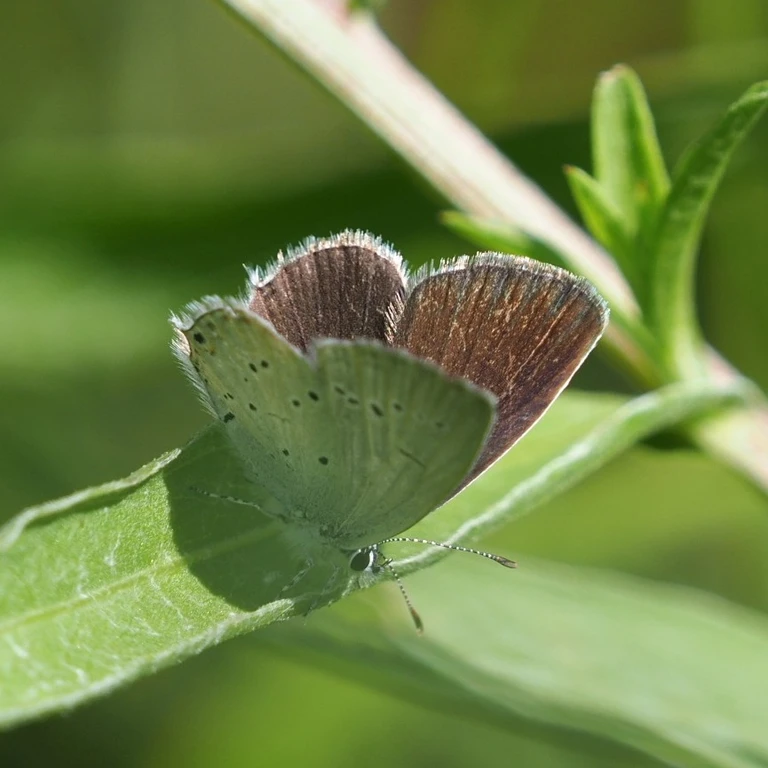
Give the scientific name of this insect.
Cupido decolorata (also Elkalyce decolorata)
